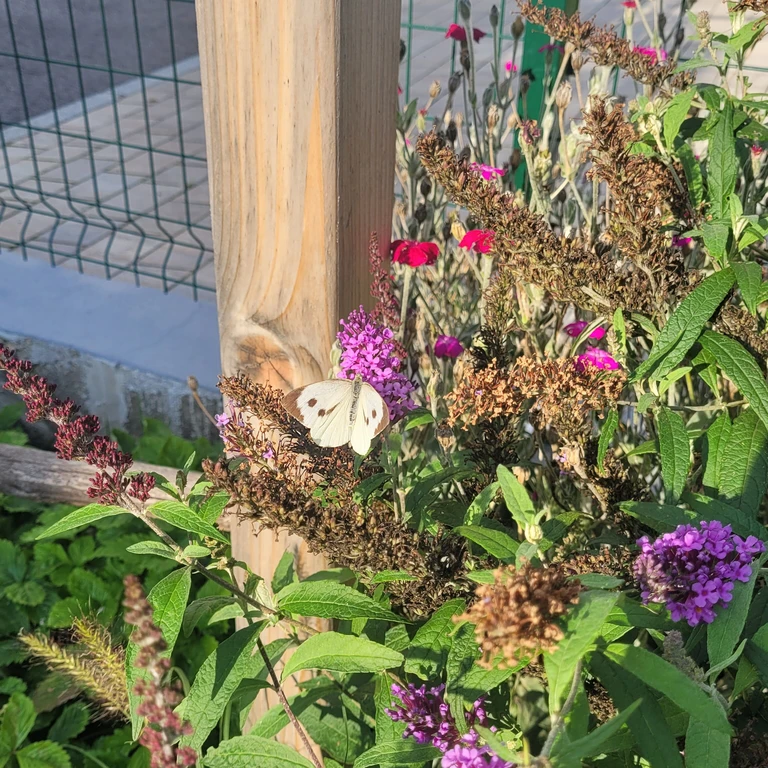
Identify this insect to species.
Pieris brassicae
